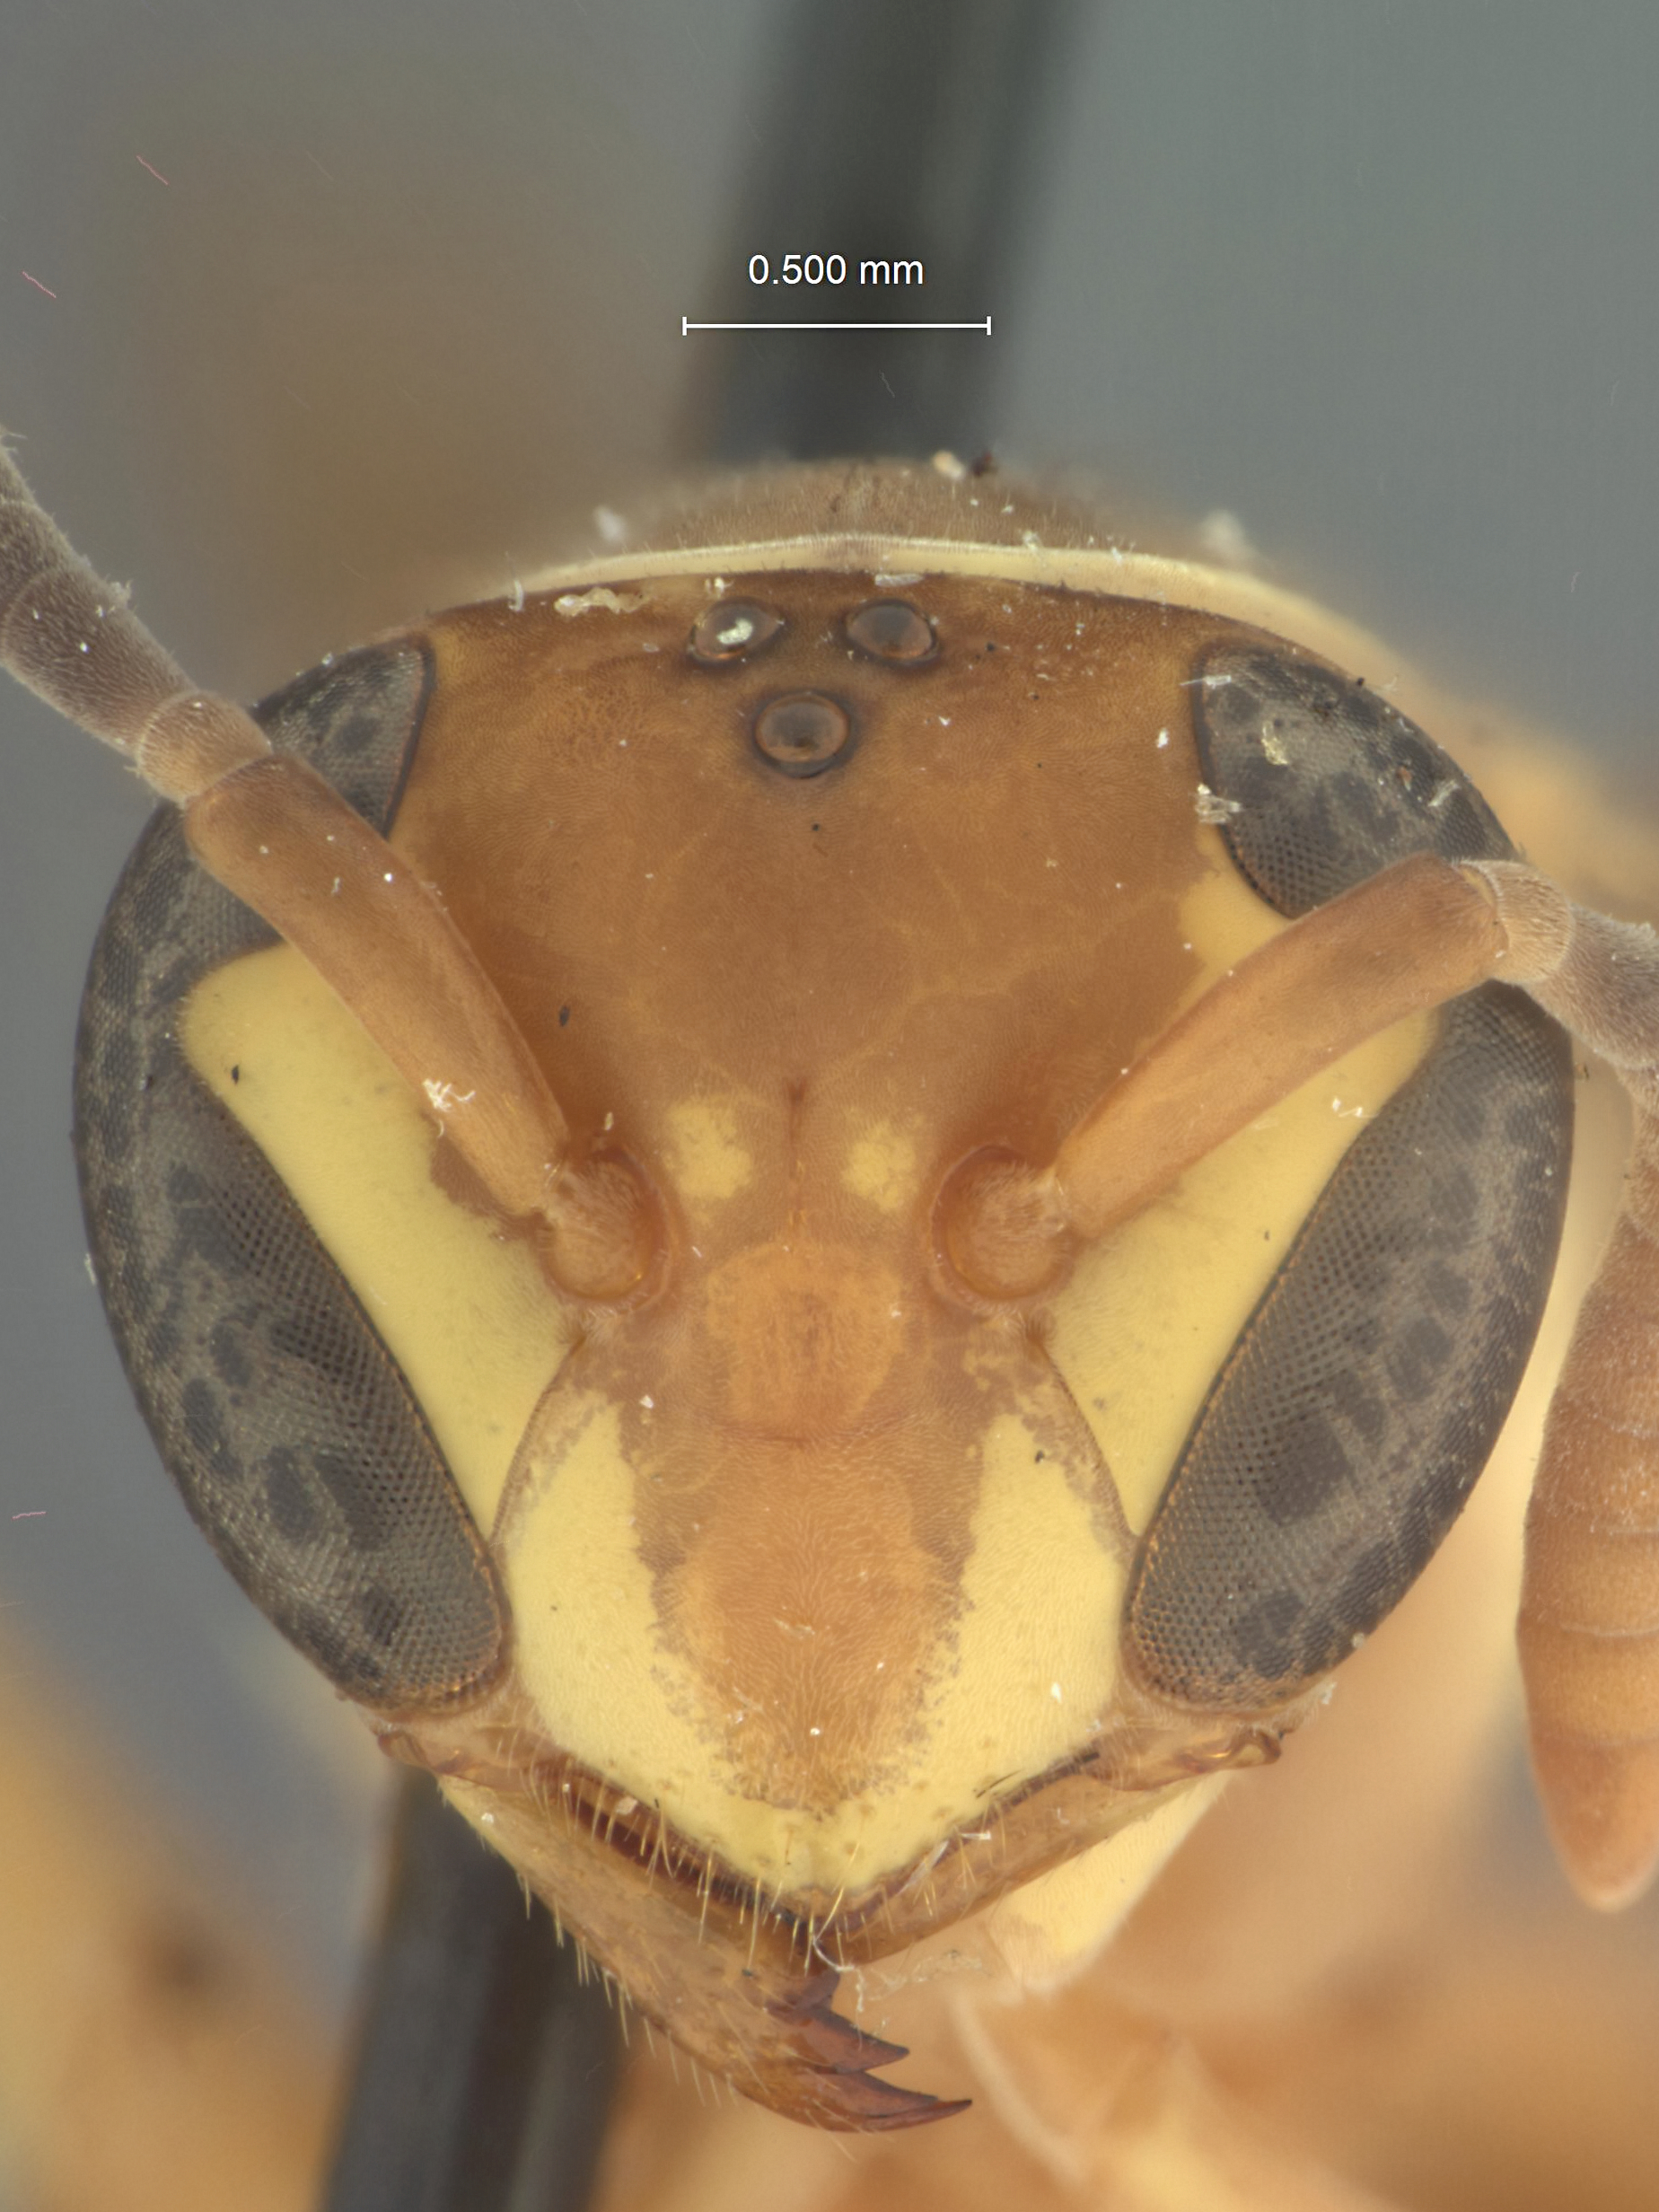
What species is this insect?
Polybia nidulatrix
